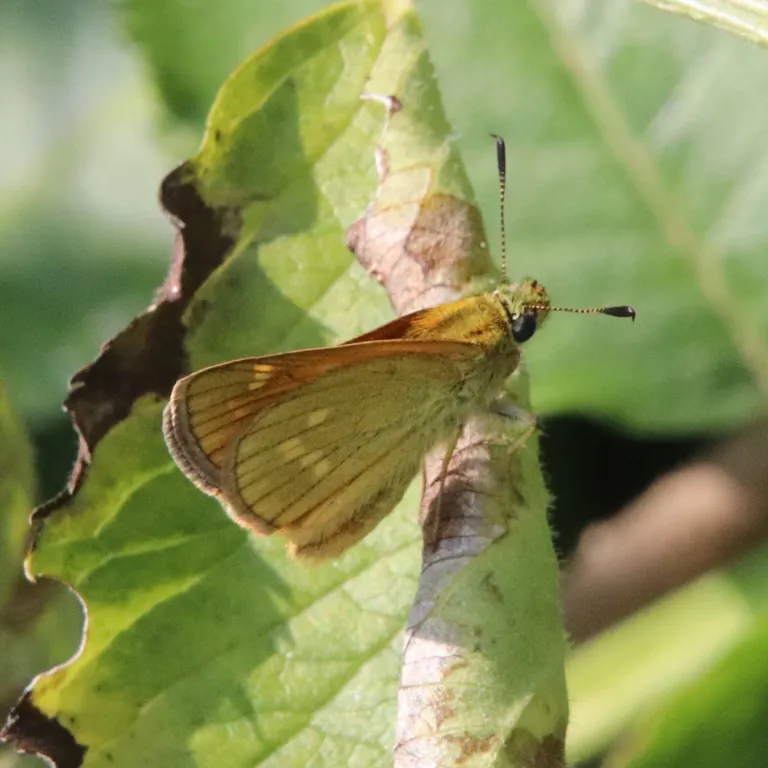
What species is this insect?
Ochlodes sylvanus (also Ochlodes venata)
